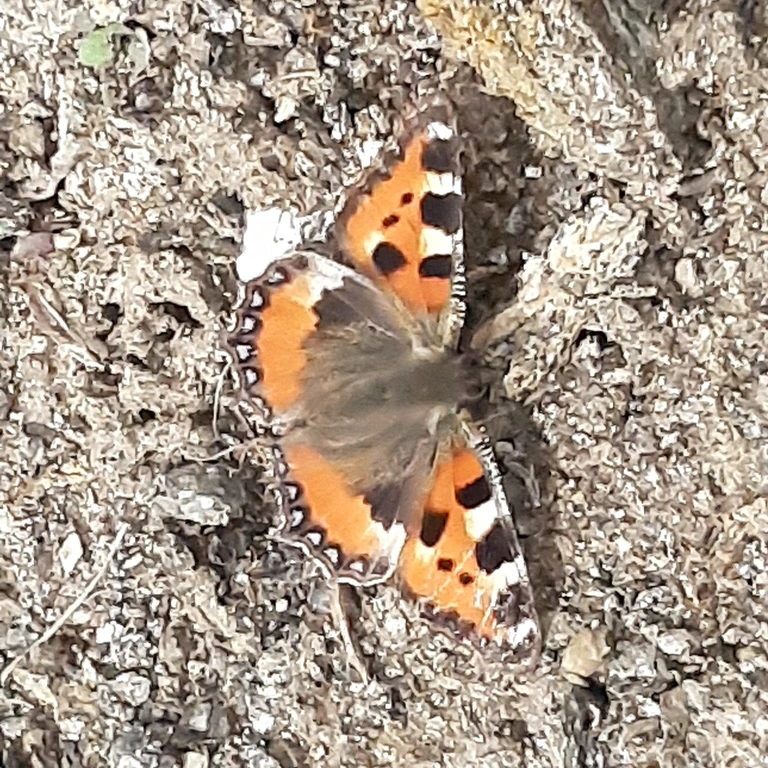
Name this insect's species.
Aglais urticae
